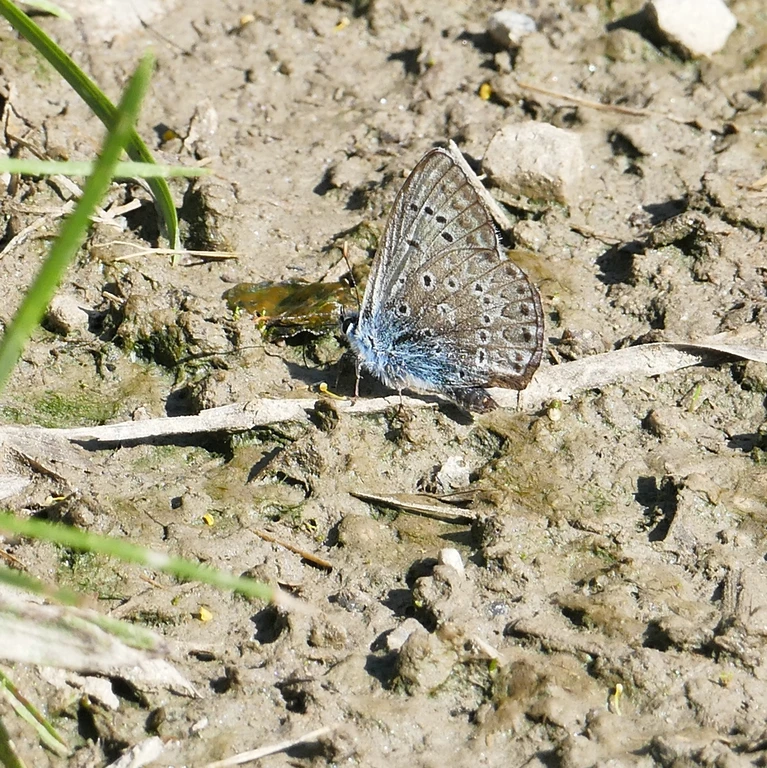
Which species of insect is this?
Polyommatus icarus
